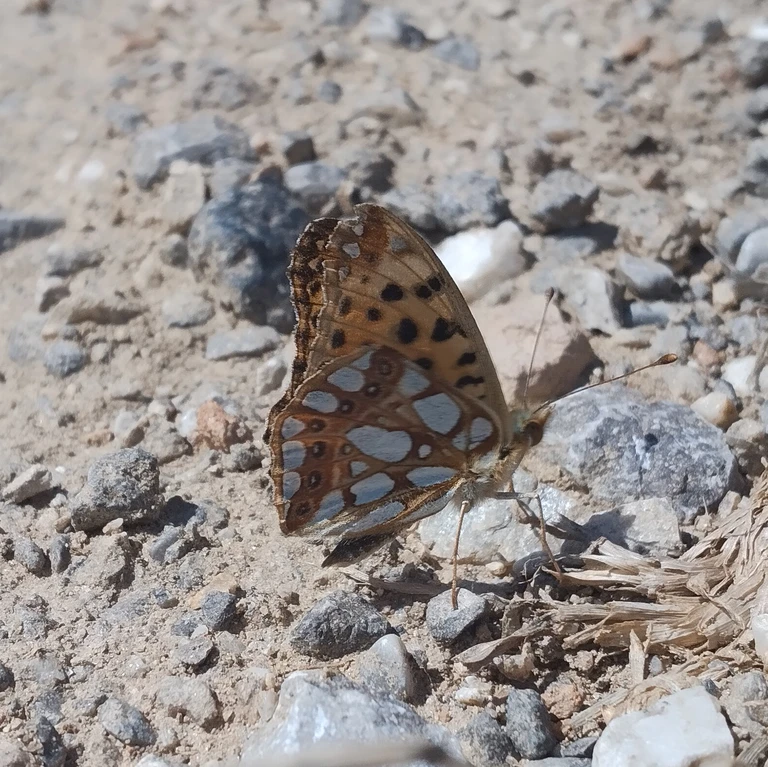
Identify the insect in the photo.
Issoria lathonia
